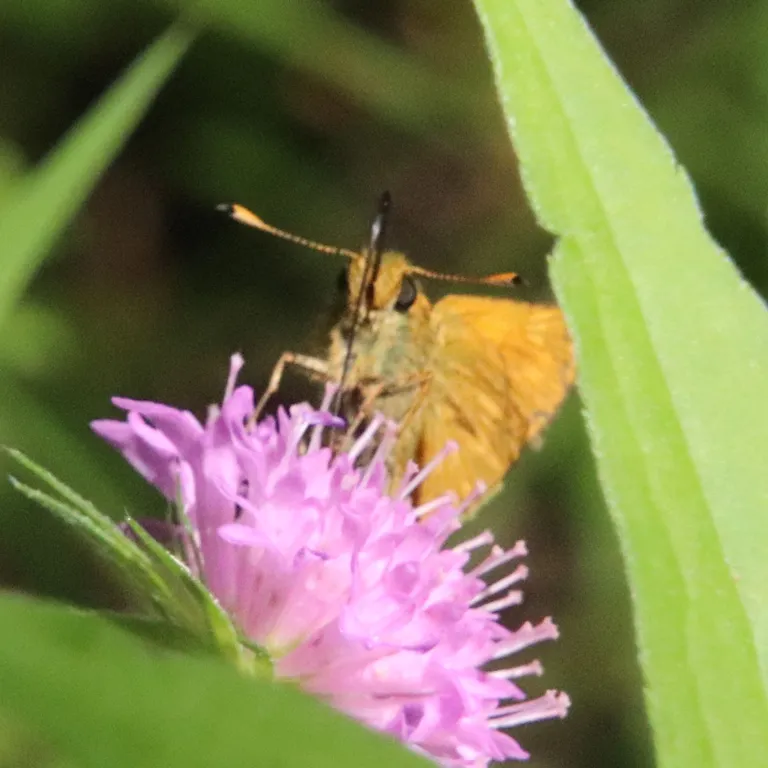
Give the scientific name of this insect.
Ochlodes sylvanus (also Ochlodes venata)
